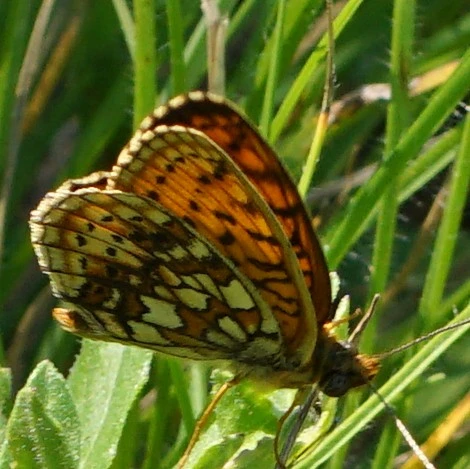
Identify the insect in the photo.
Brenthis hecate
